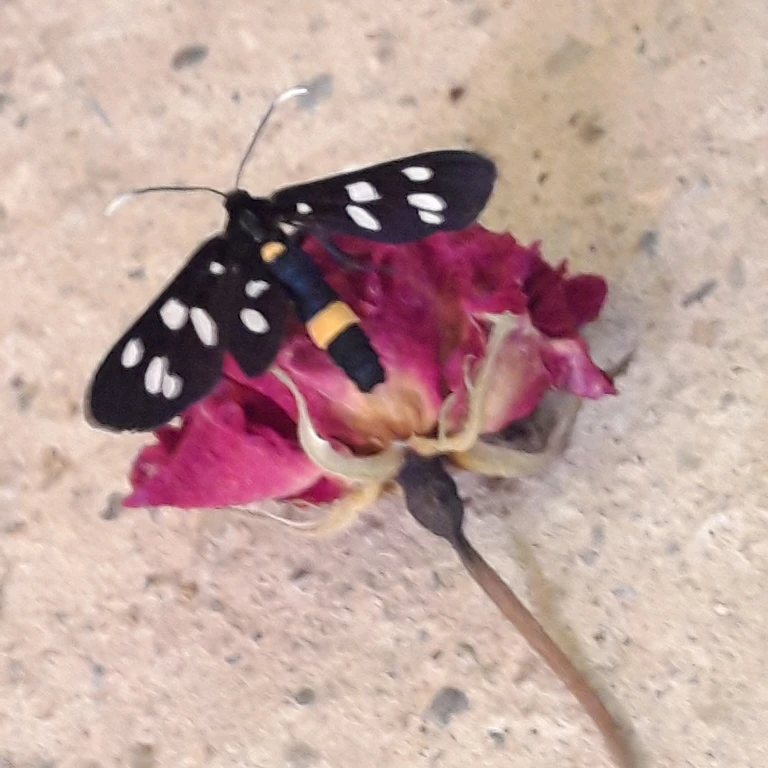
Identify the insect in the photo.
Amata phegea
